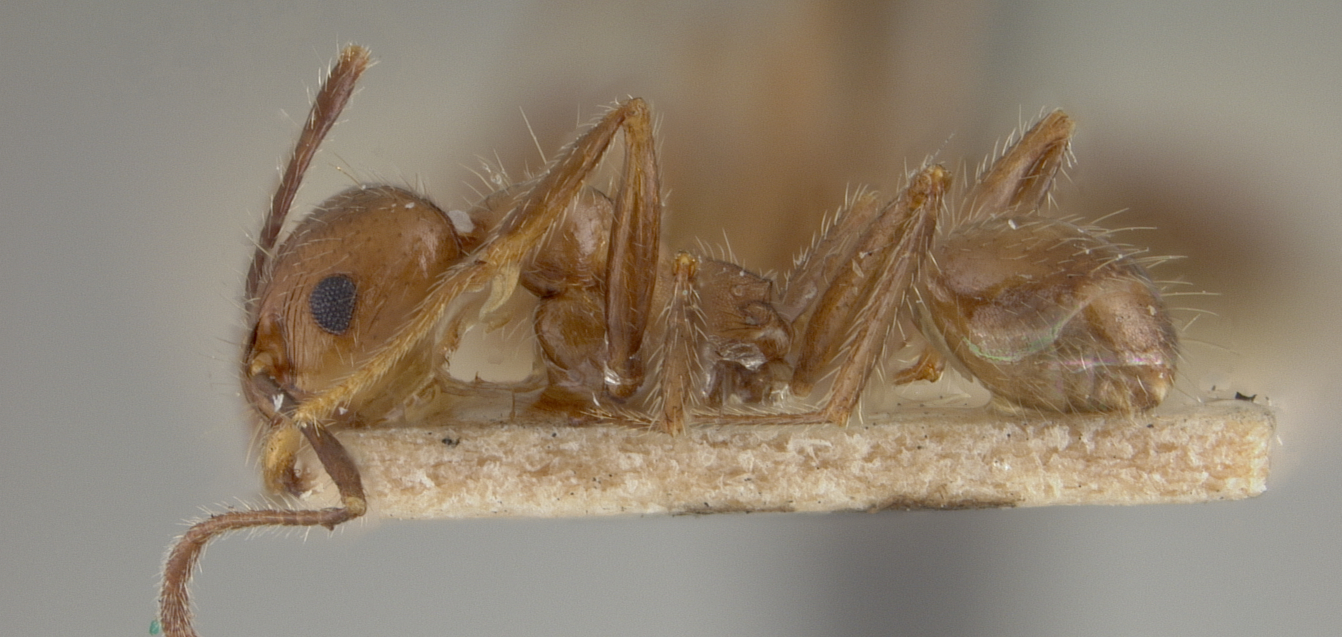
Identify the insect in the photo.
Pheidole vasliti
